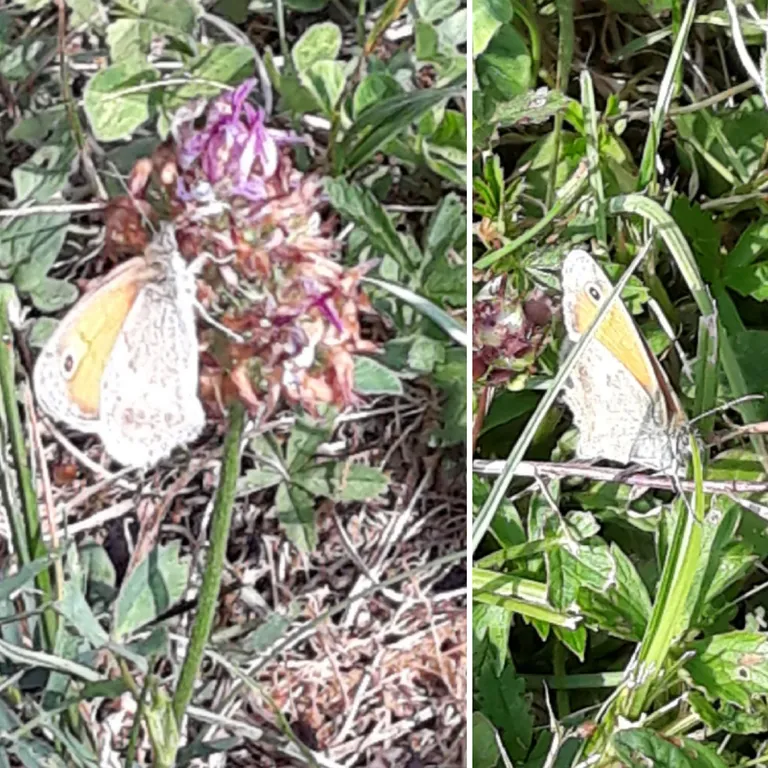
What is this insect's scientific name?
Coenonympha pamphilus
